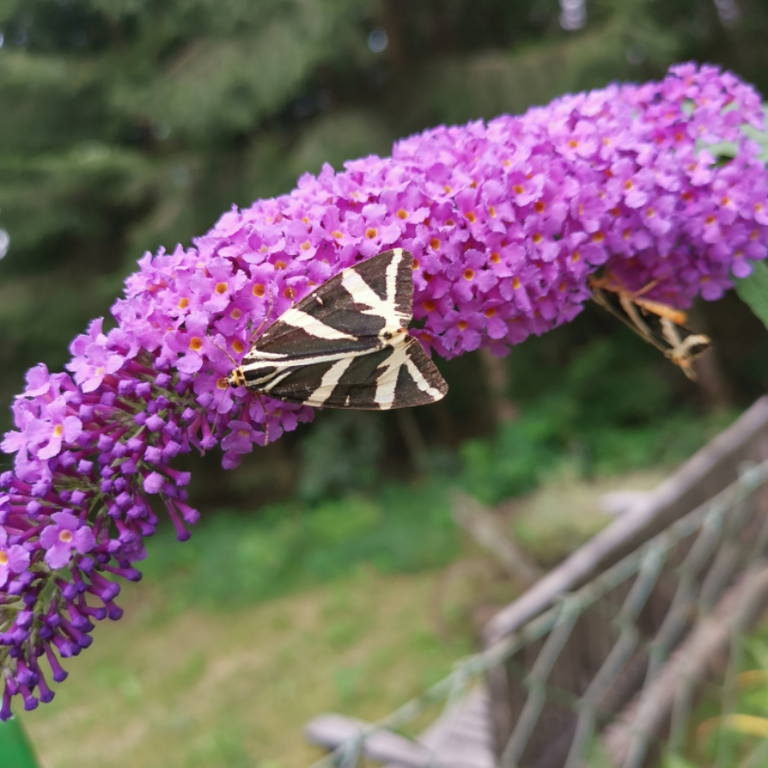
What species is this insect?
Euplagia quadripunctaria
